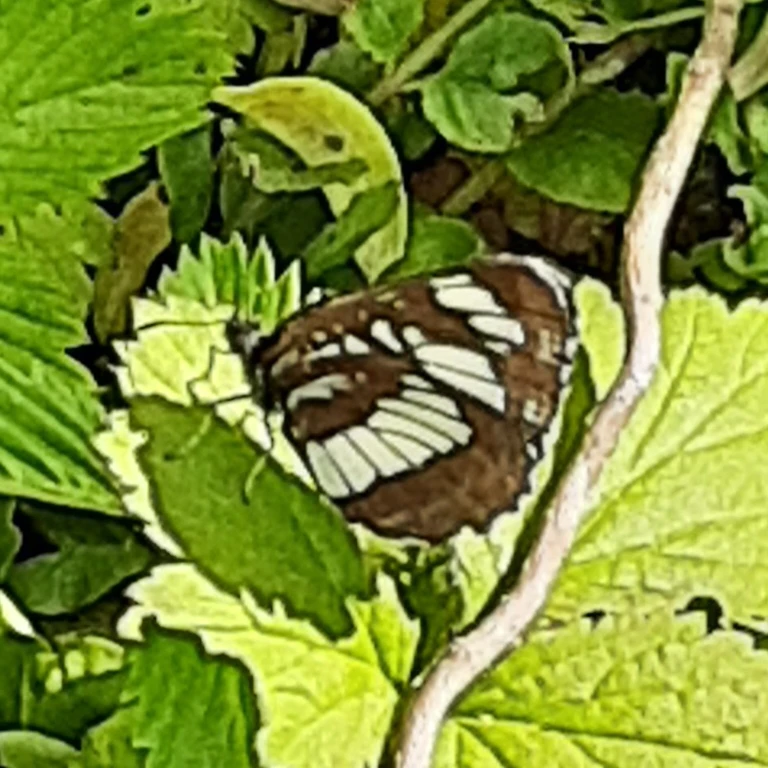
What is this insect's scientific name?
Neptis rivularis
